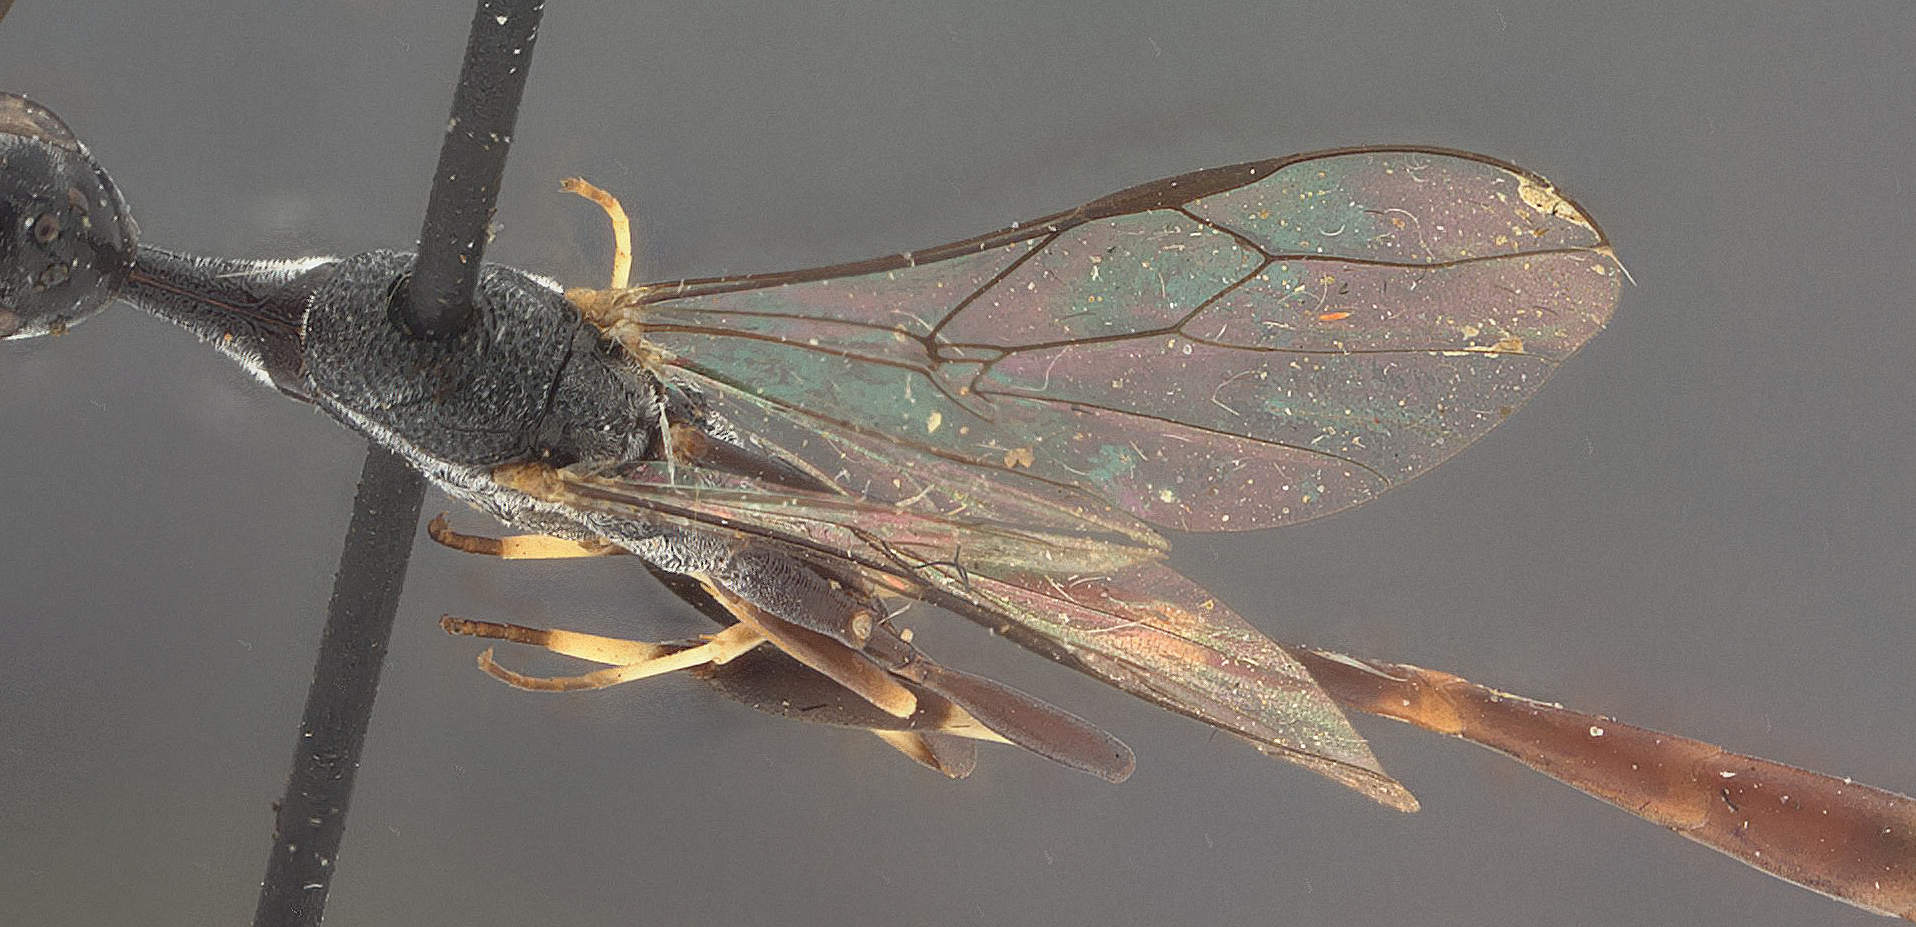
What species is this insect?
Rhydinofoenus turbinatus
